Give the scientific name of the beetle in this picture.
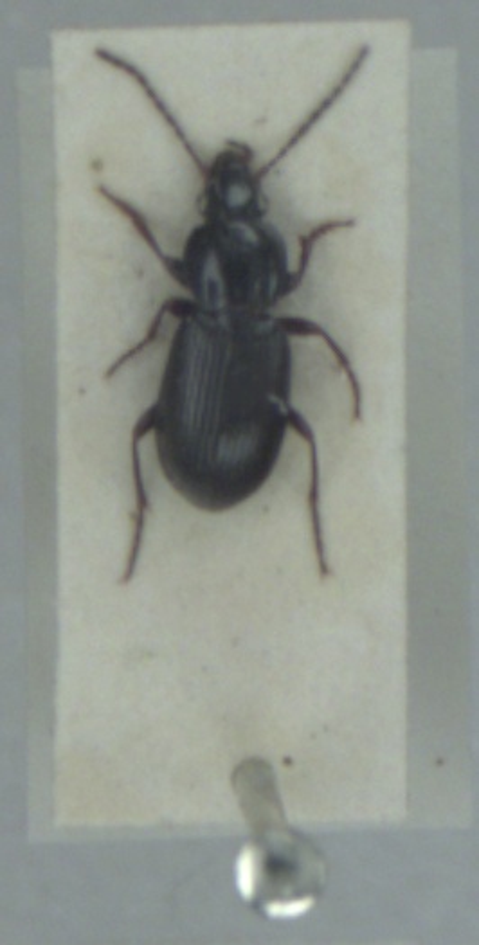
Pterostichus diligens
